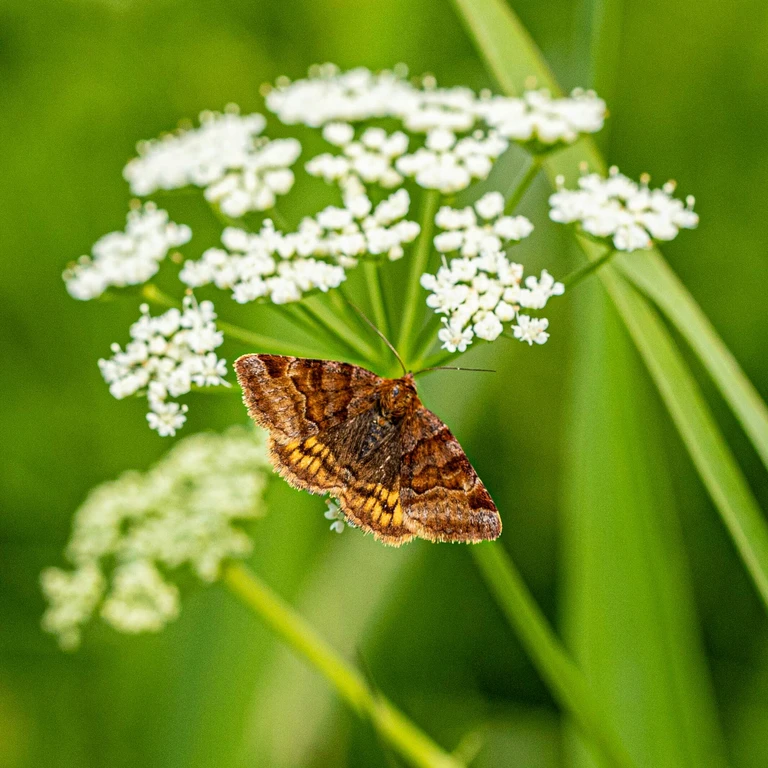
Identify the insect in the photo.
Euclidia glyphica
